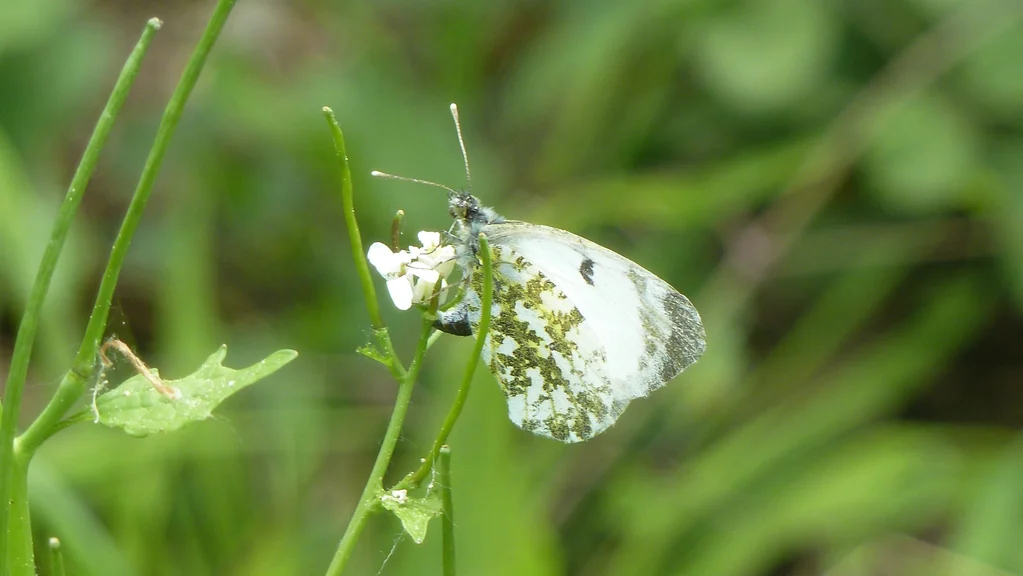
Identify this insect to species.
Anthocharis cardamines
